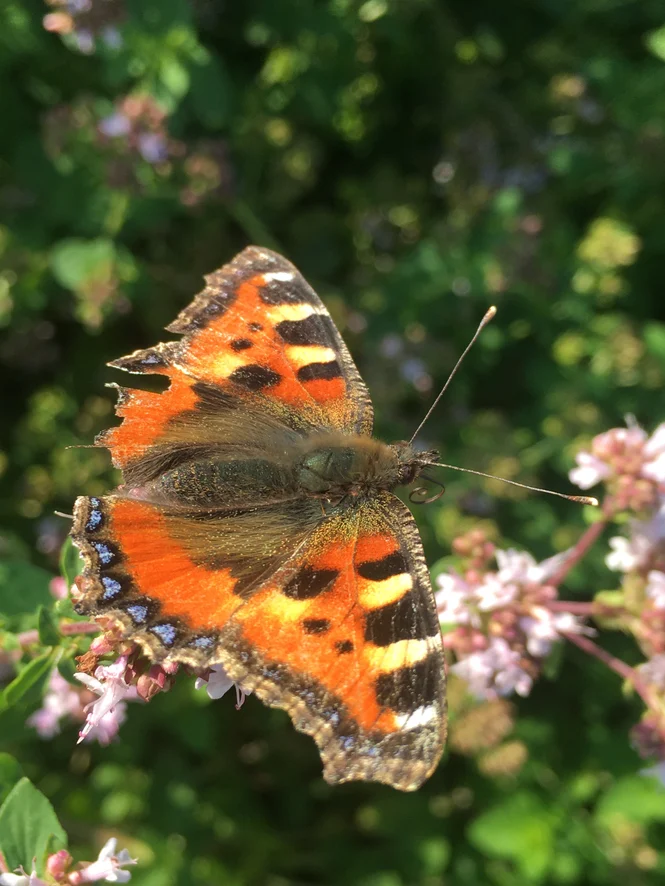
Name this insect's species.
Aglais urticae
